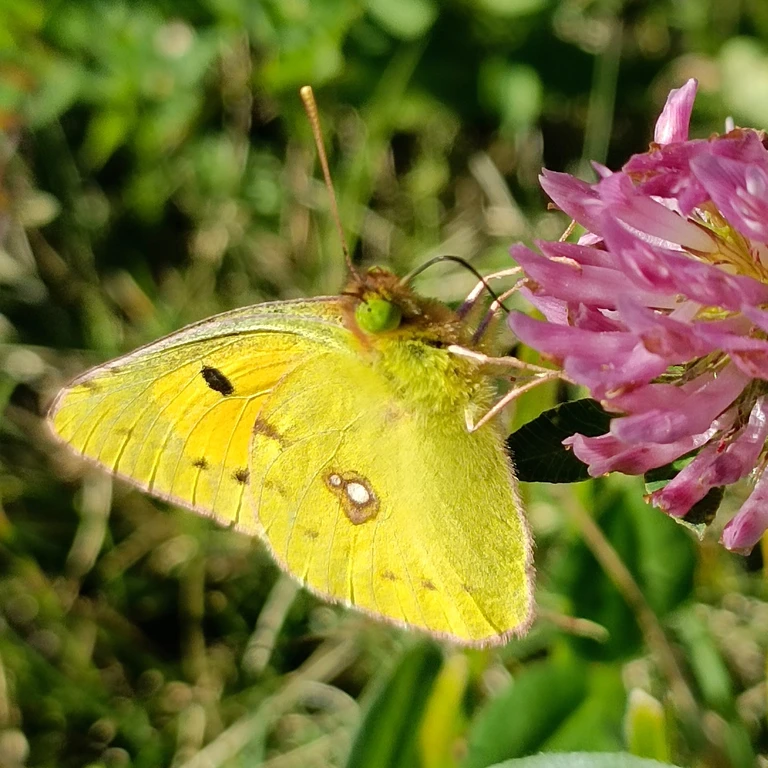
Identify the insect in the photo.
Colias croceus
